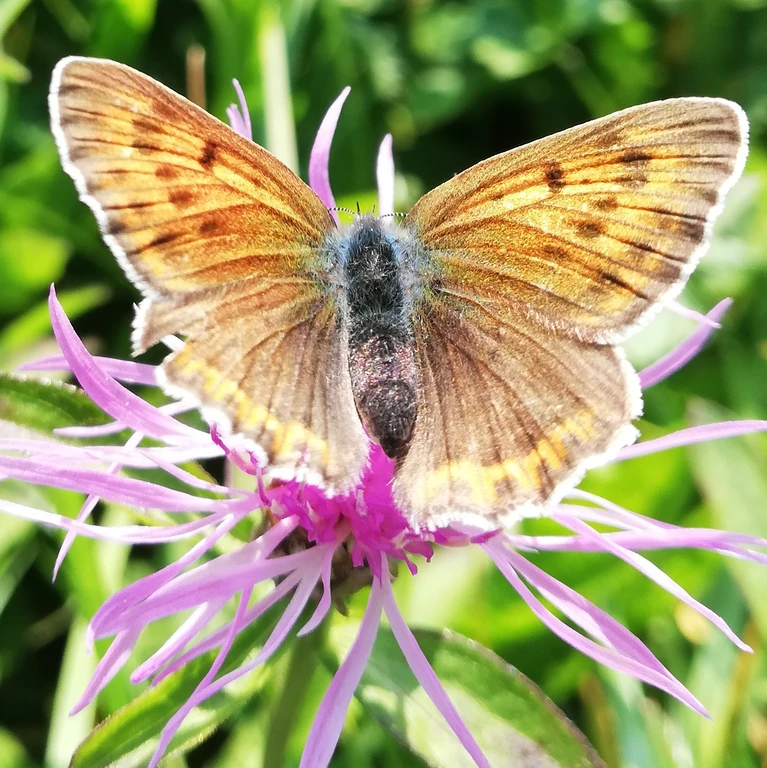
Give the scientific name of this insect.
Lycaena hippothoe (also Palaeochrysophanus hippothoe)
